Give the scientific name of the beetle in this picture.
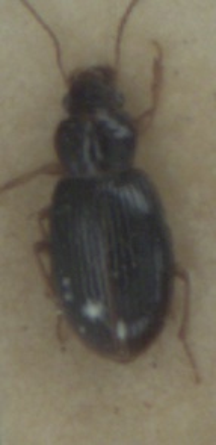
Bradycellus sharpi
